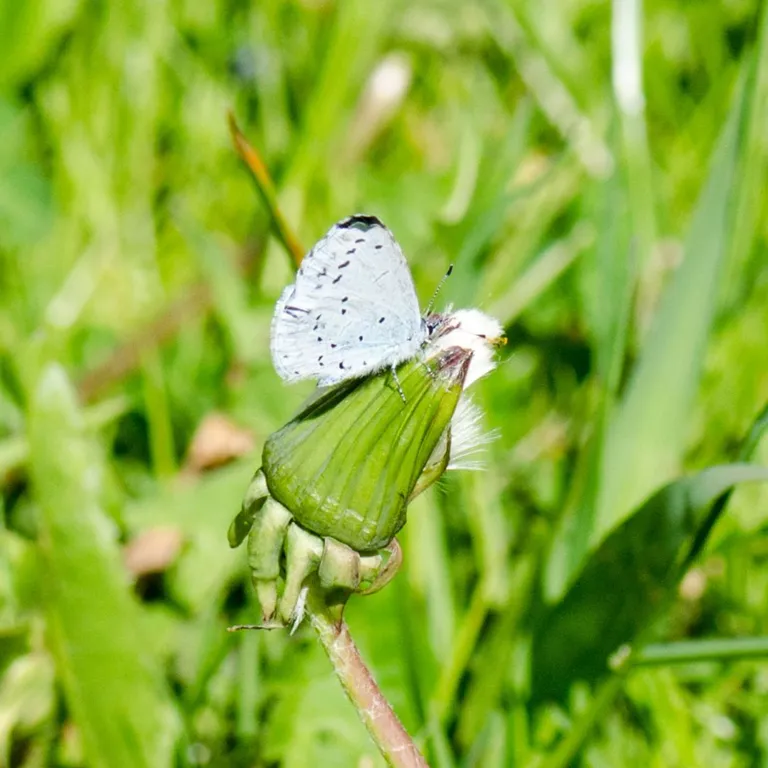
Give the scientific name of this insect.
Celastrina argiolus
